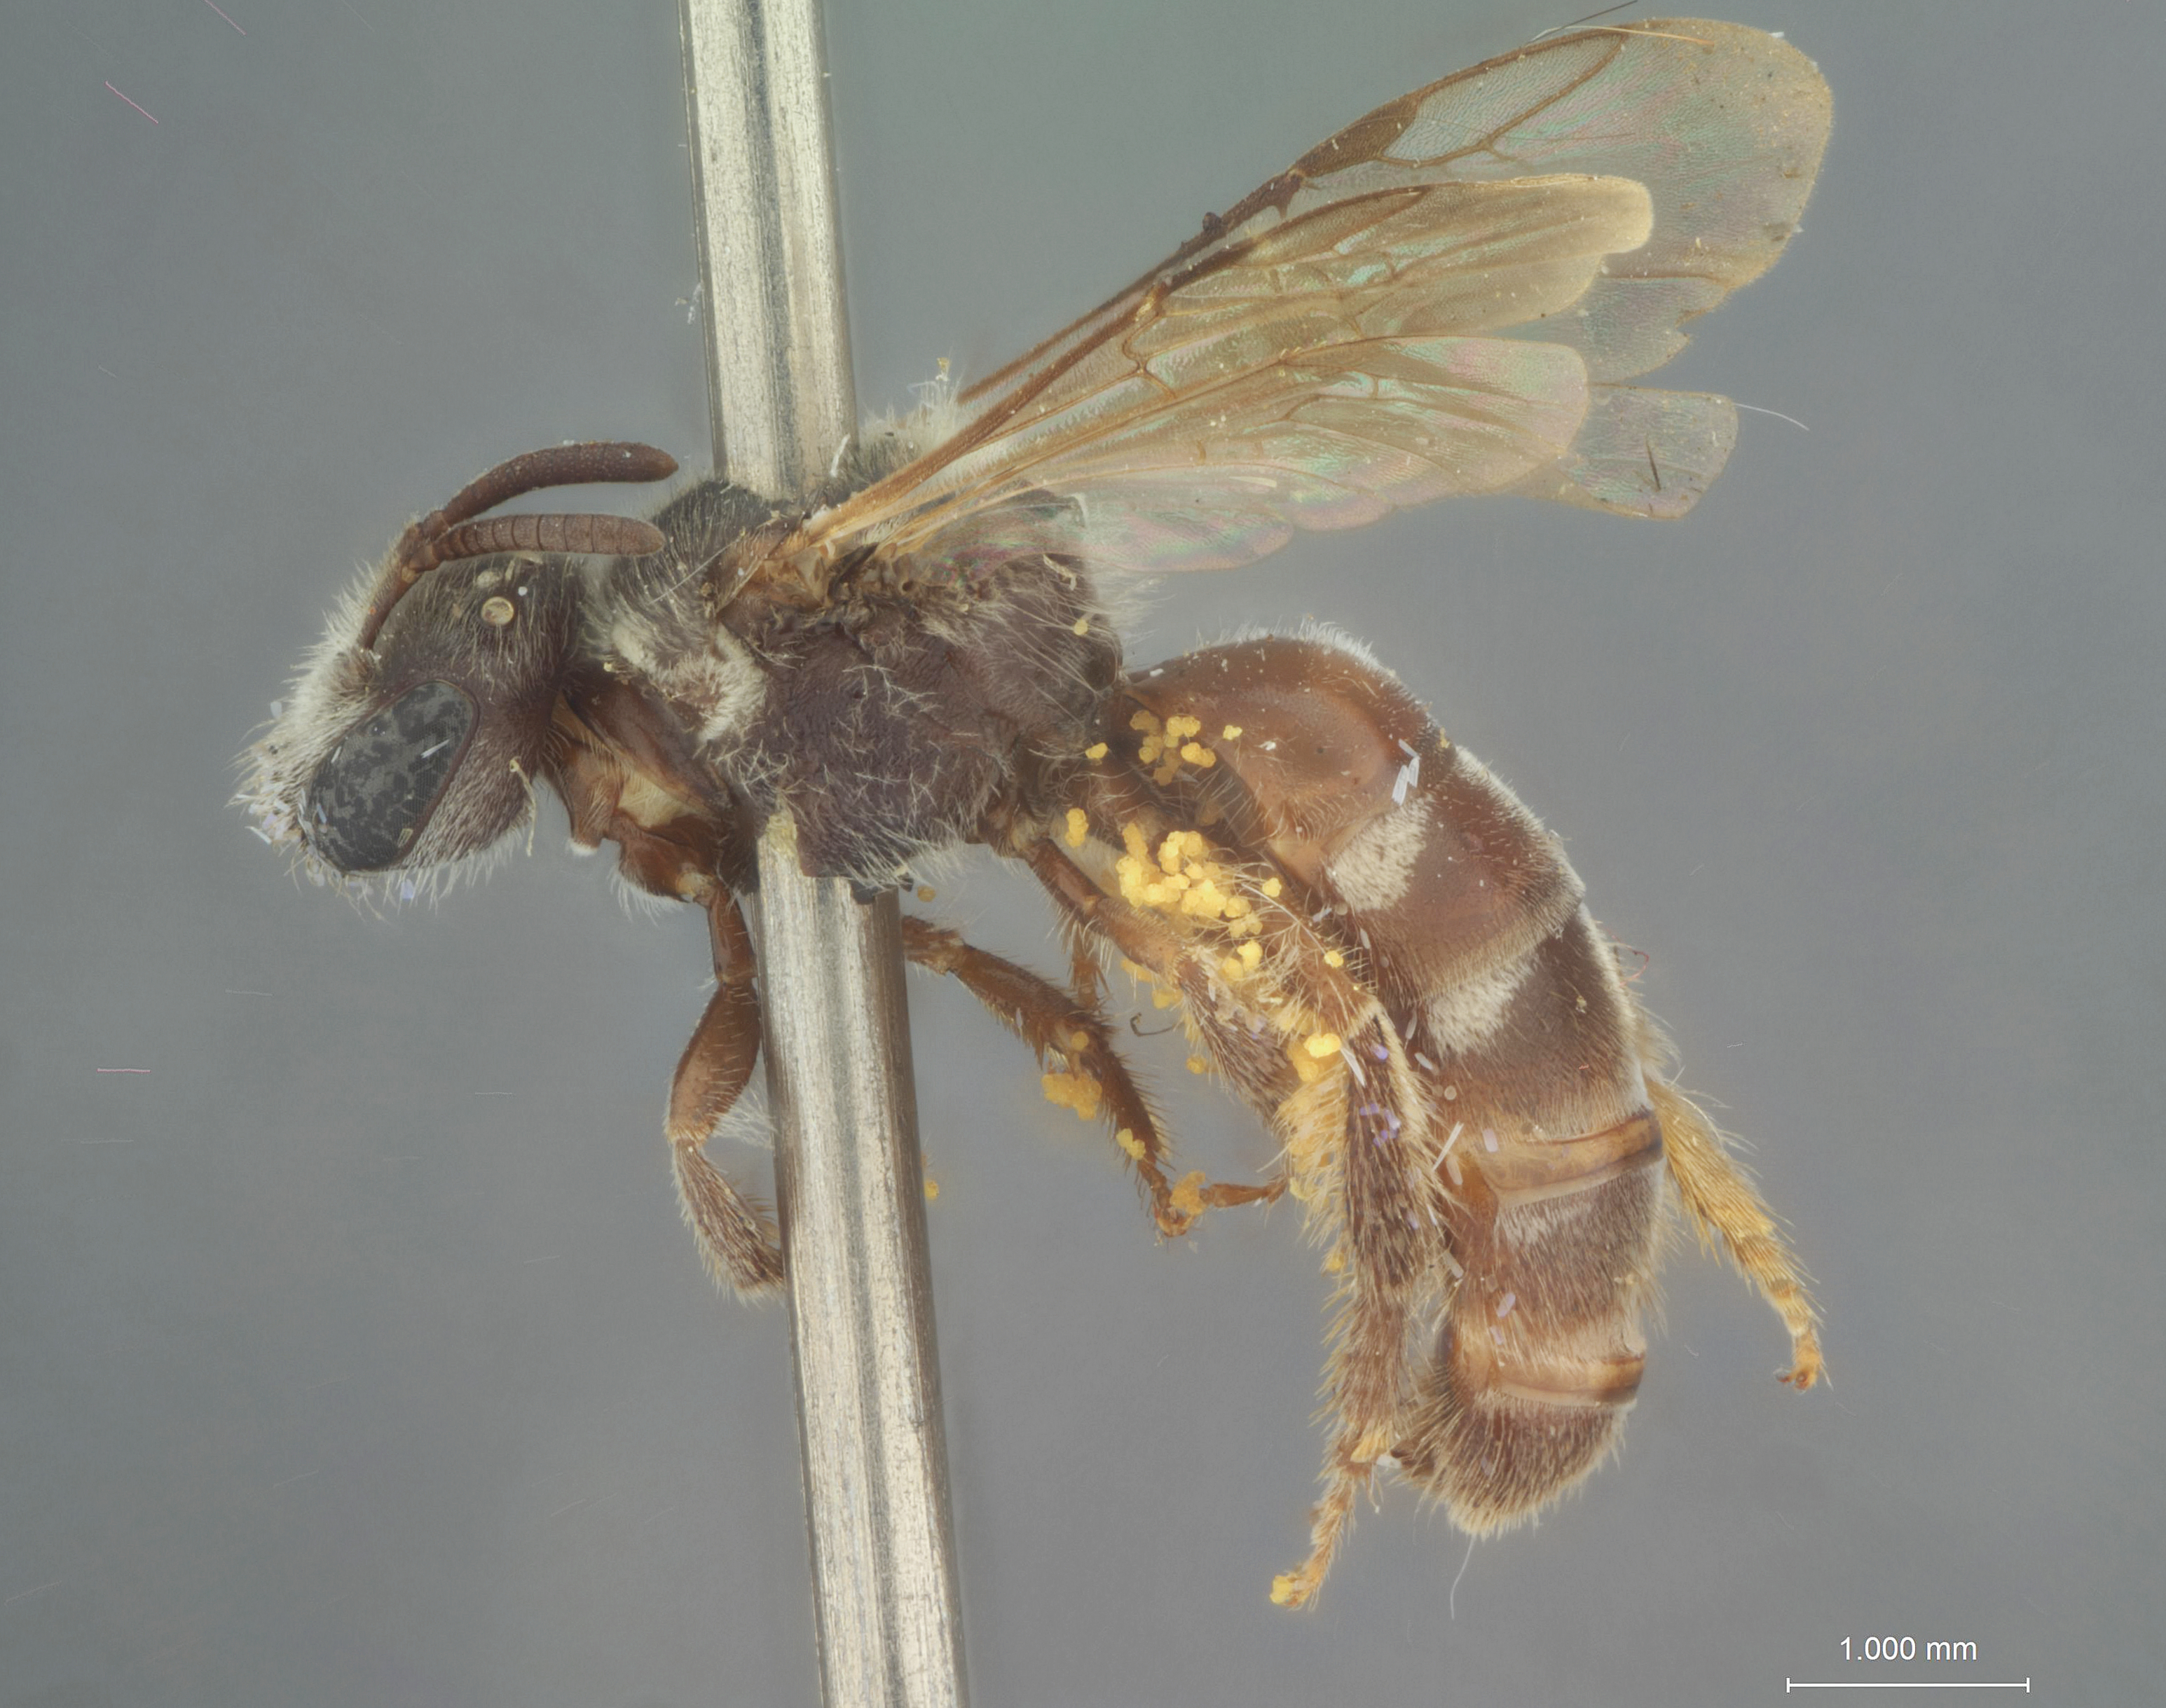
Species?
Halictus hewetti
